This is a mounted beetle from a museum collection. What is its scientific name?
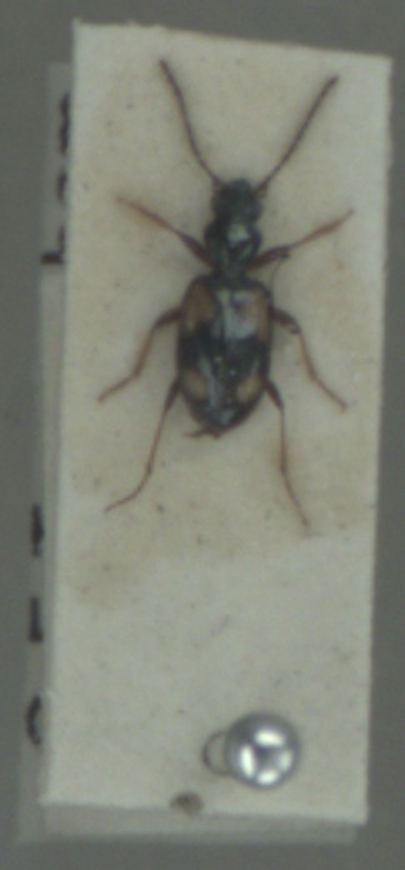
Bembidion illigeri
